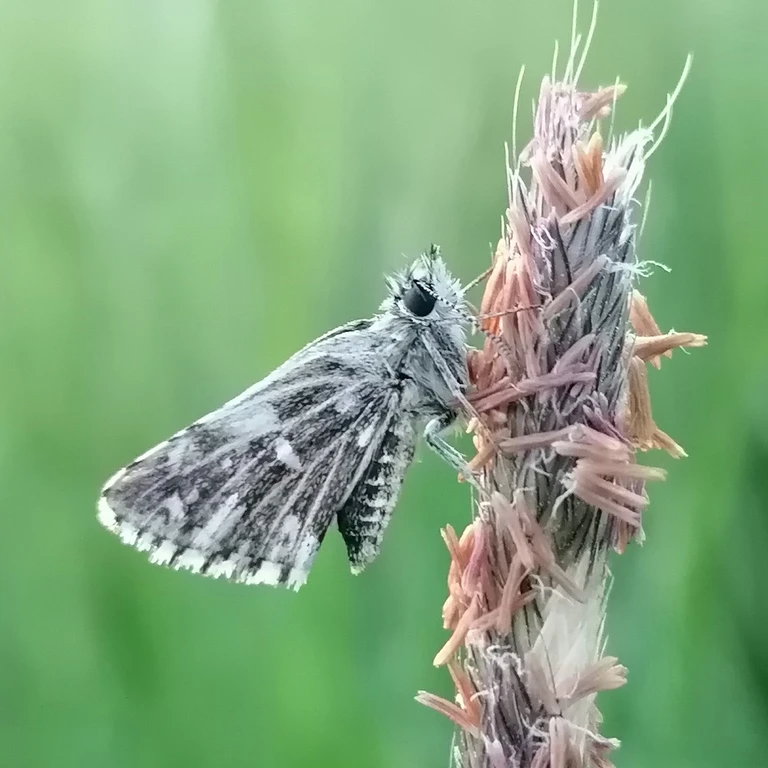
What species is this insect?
Pyrgus malvae
